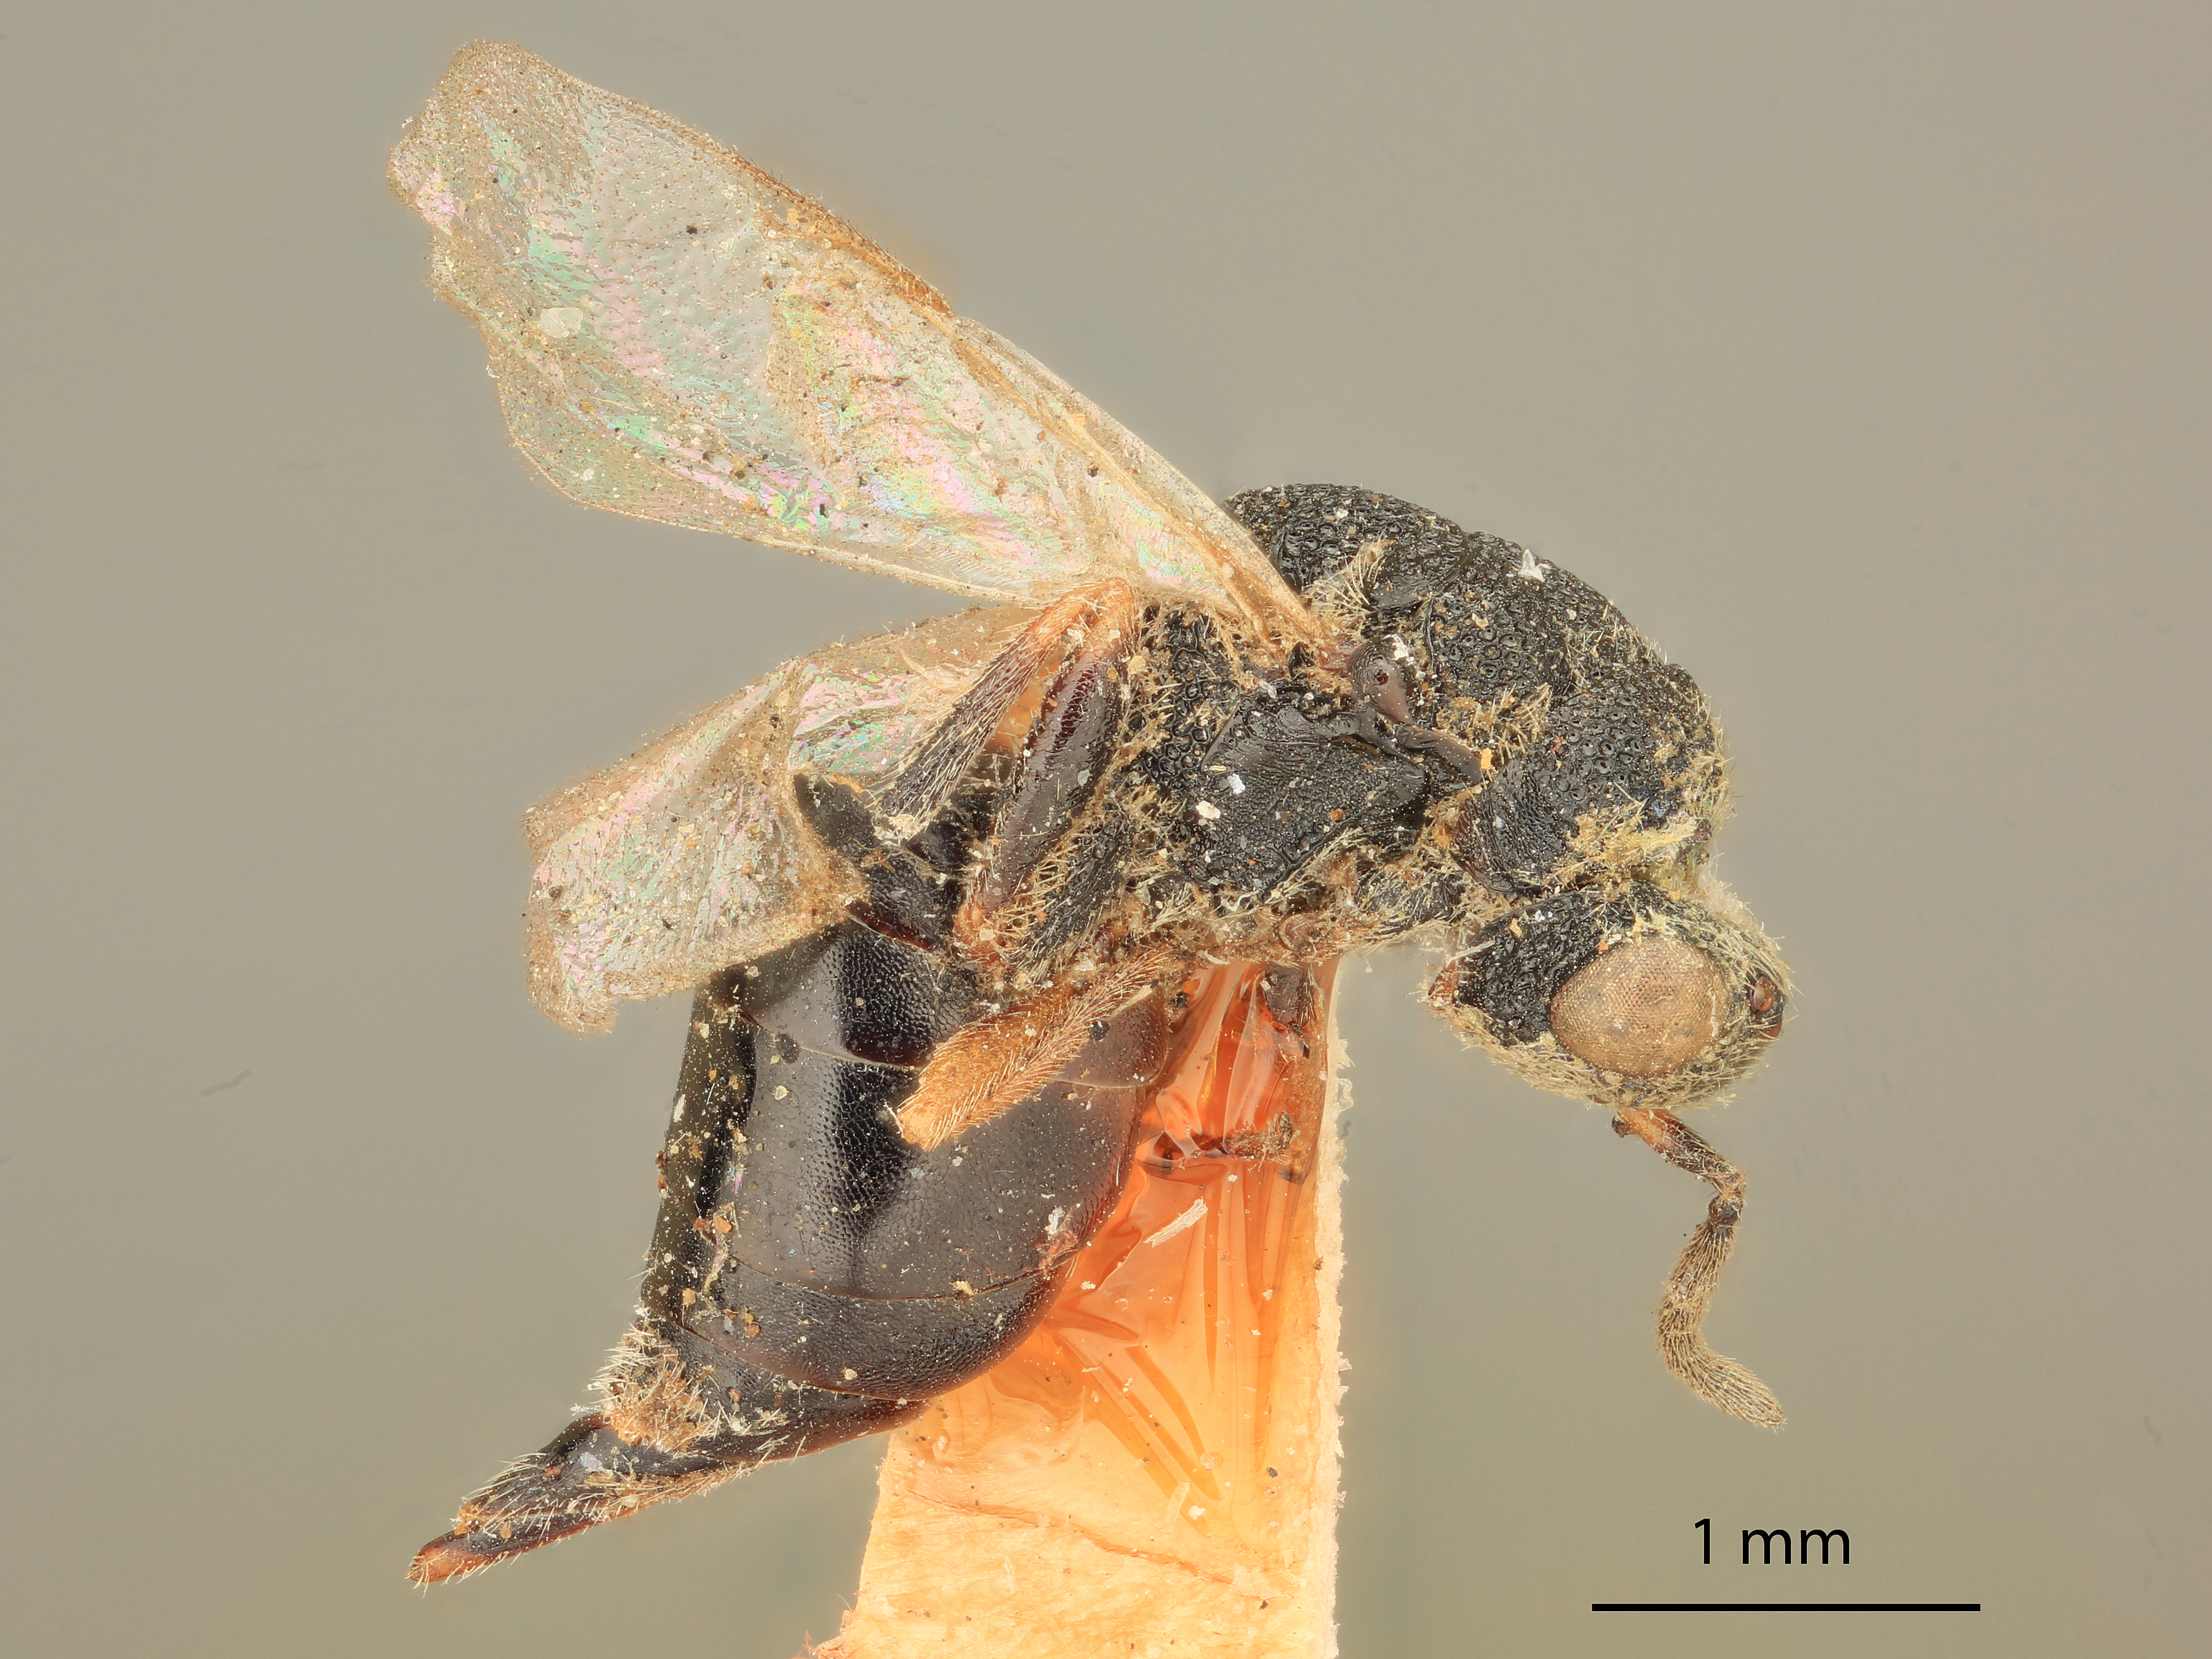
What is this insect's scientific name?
Eurytoma acuta
